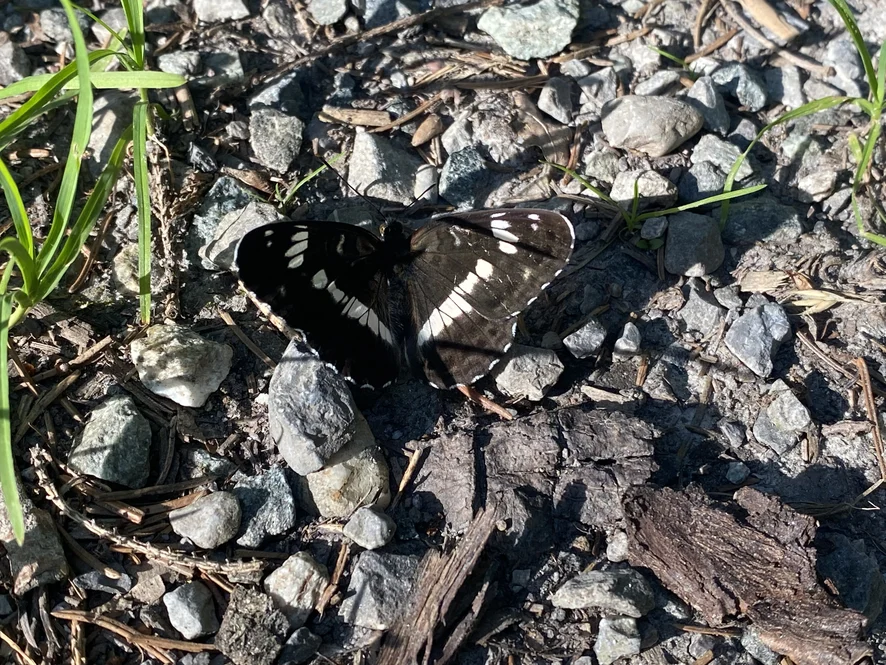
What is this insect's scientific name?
Limenitis camilla (also Ladoga camilla)
